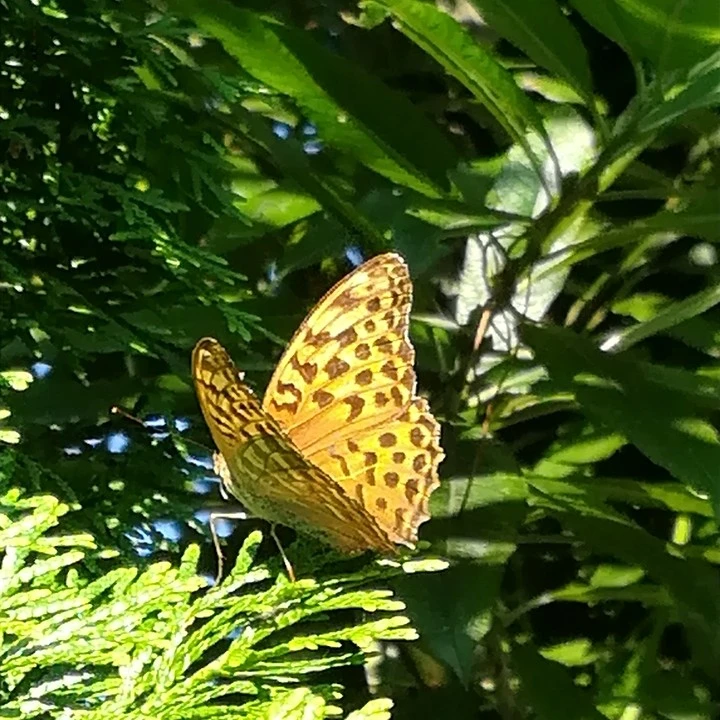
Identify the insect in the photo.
Argynnis paphia
